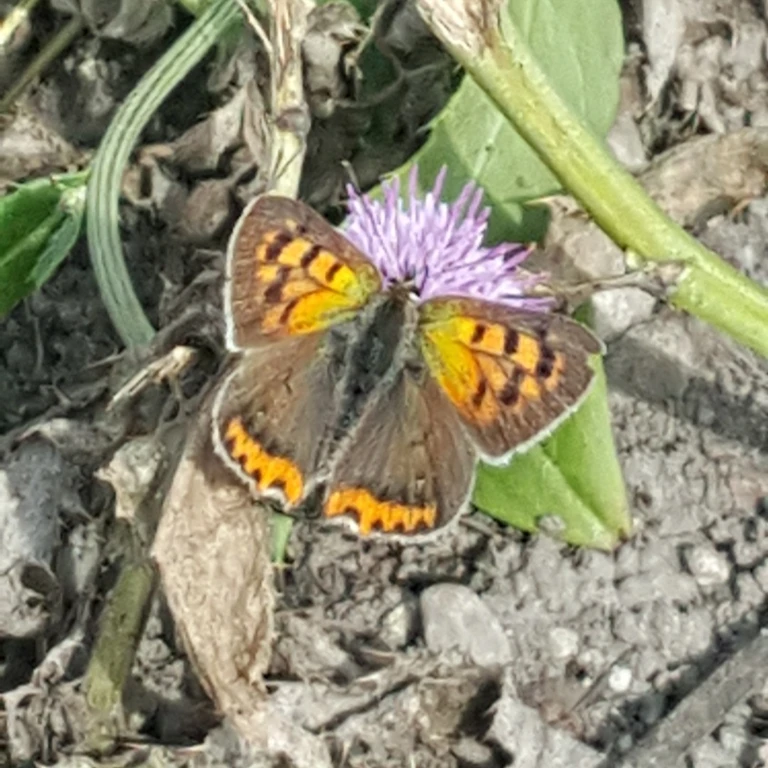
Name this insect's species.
Lycaena phlaeas
